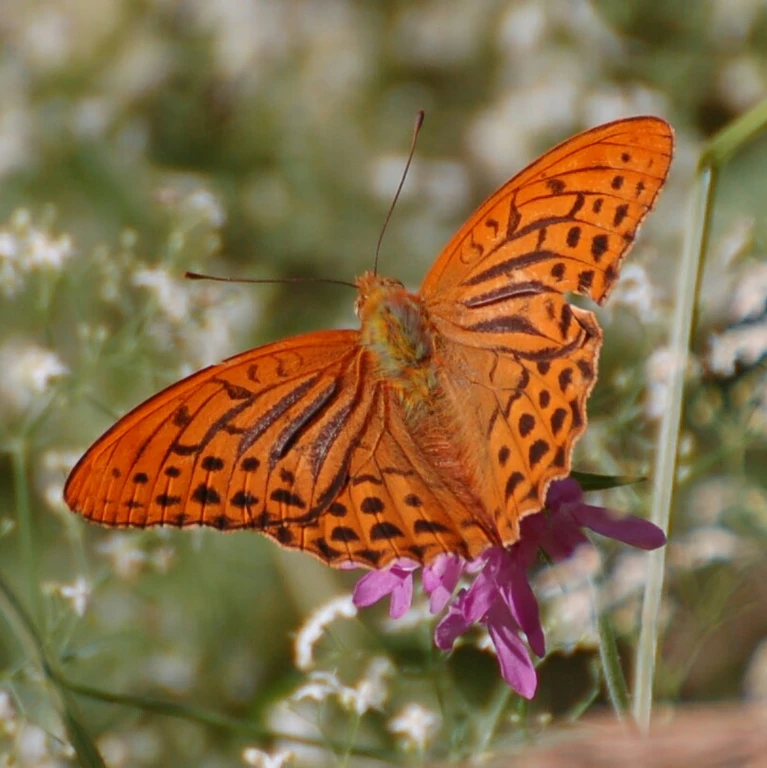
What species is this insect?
Argynnis paphia
